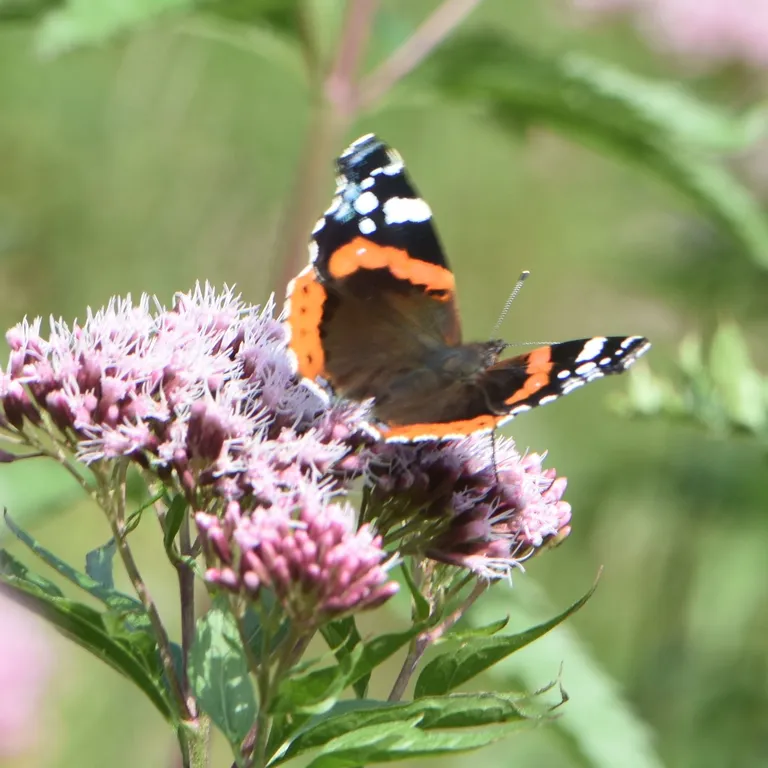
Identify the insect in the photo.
Vanessa atalanta
